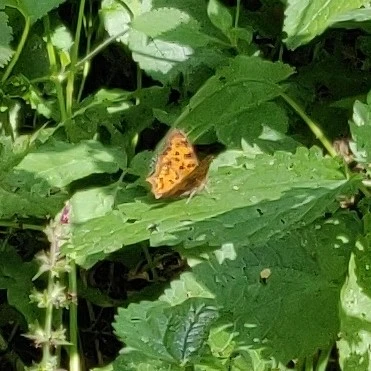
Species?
Polygonia c-album
